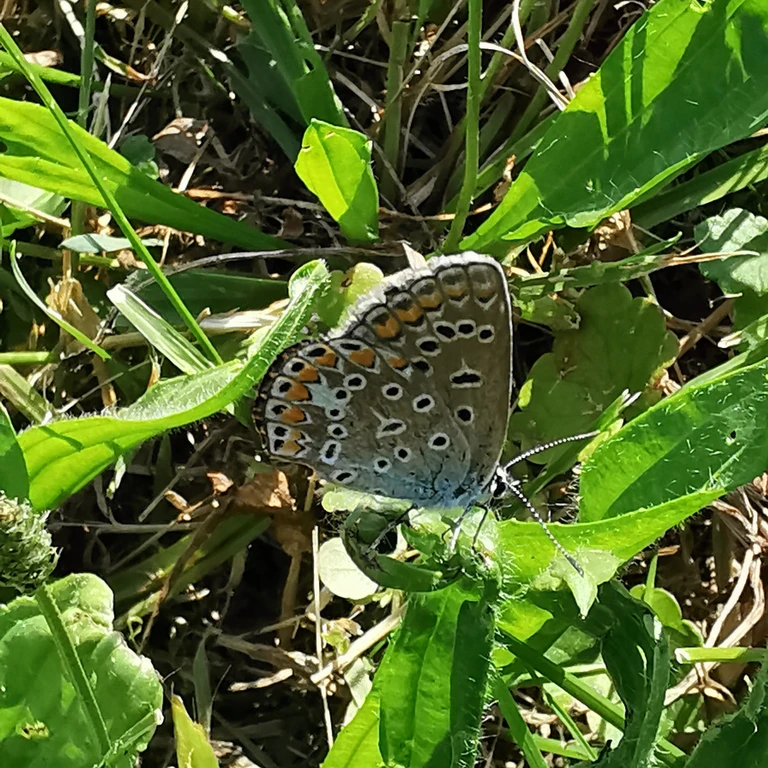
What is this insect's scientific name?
Polyommatus icarus
